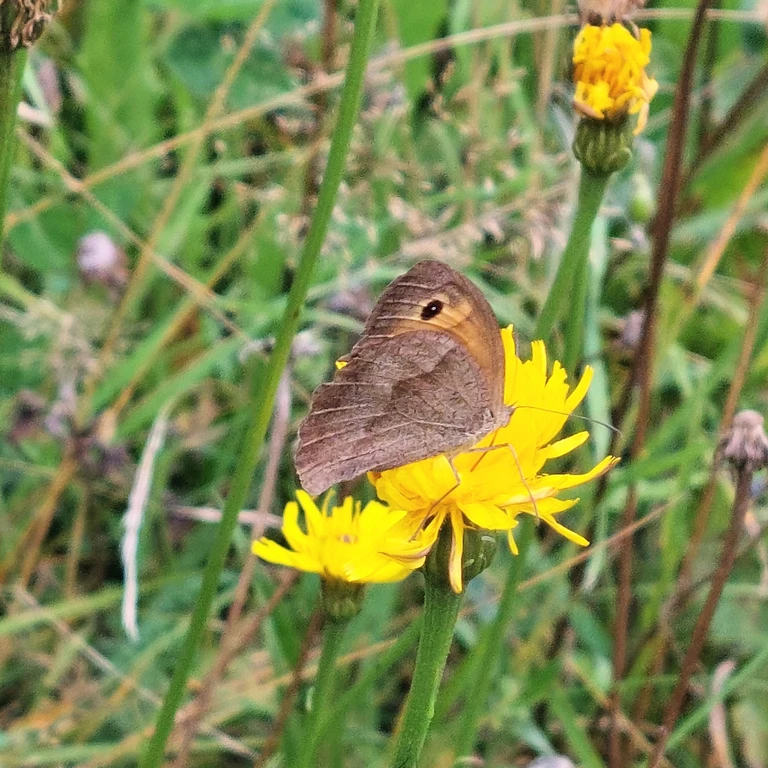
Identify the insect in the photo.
Maniola jurtina
